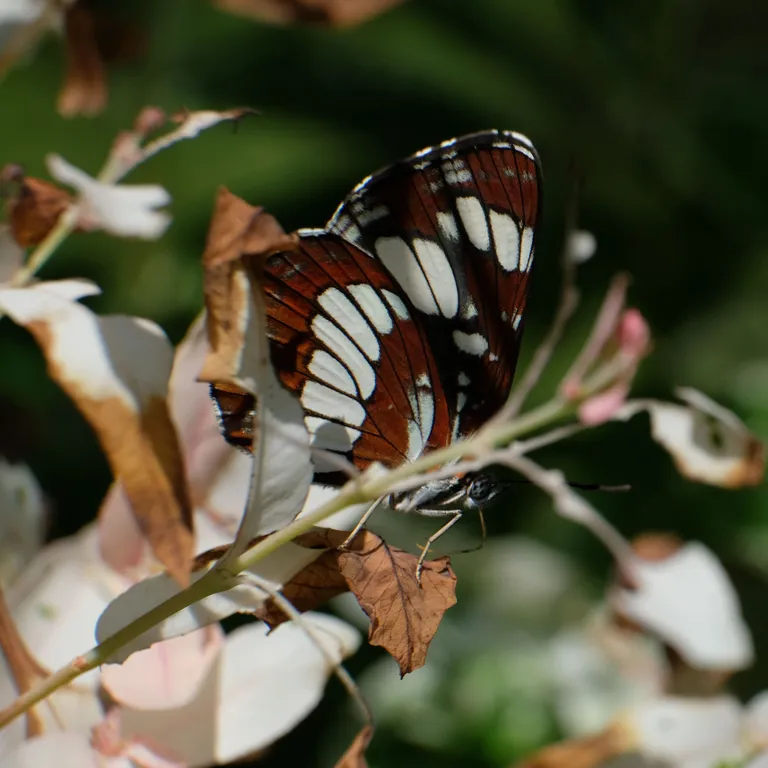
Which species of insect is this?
Neptis rivularis
